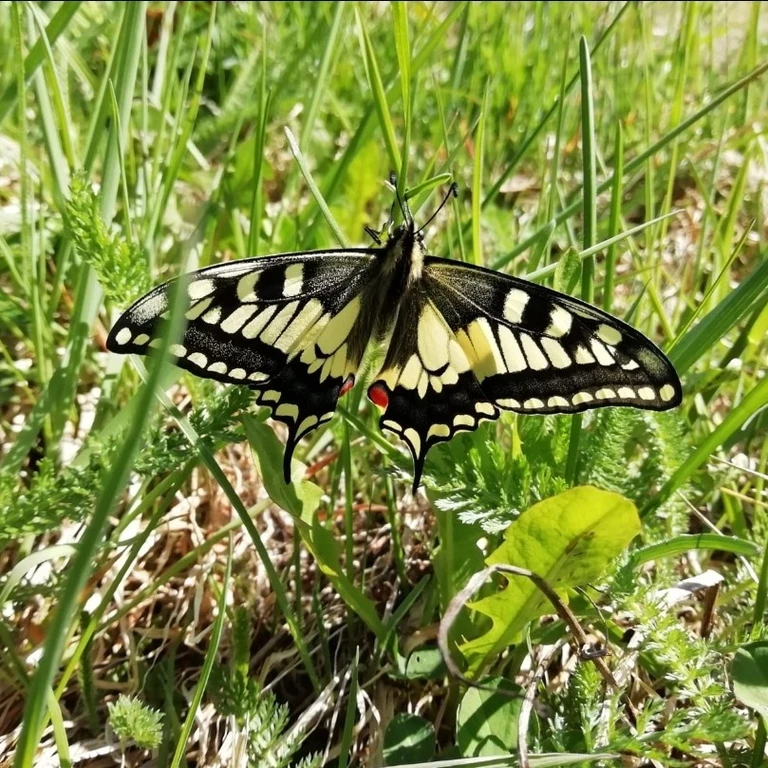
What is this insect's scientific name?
Papilio machaon
